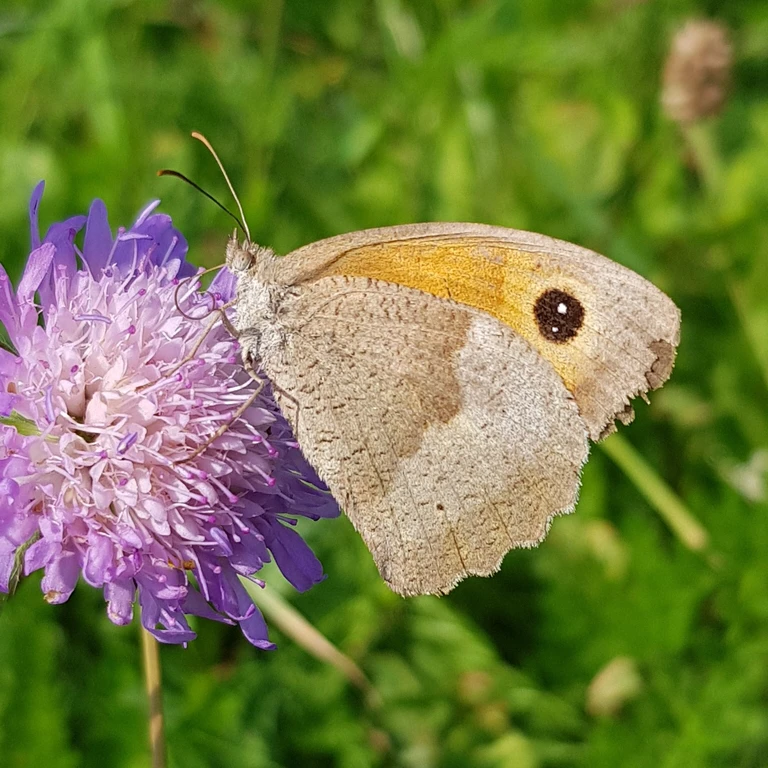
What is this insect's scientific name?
Maniola jurtina
